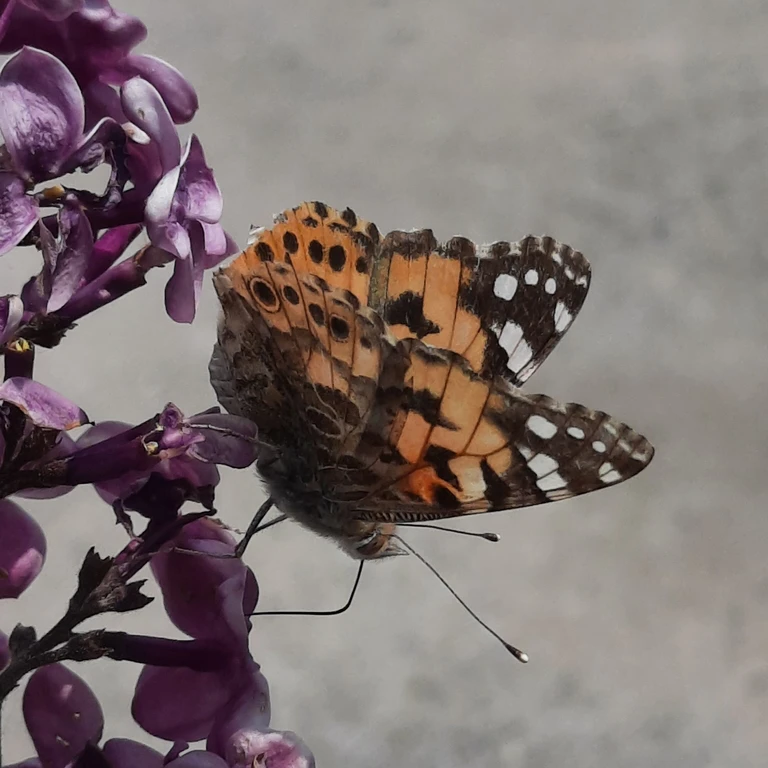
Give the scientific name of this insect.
Vanessa cardui
